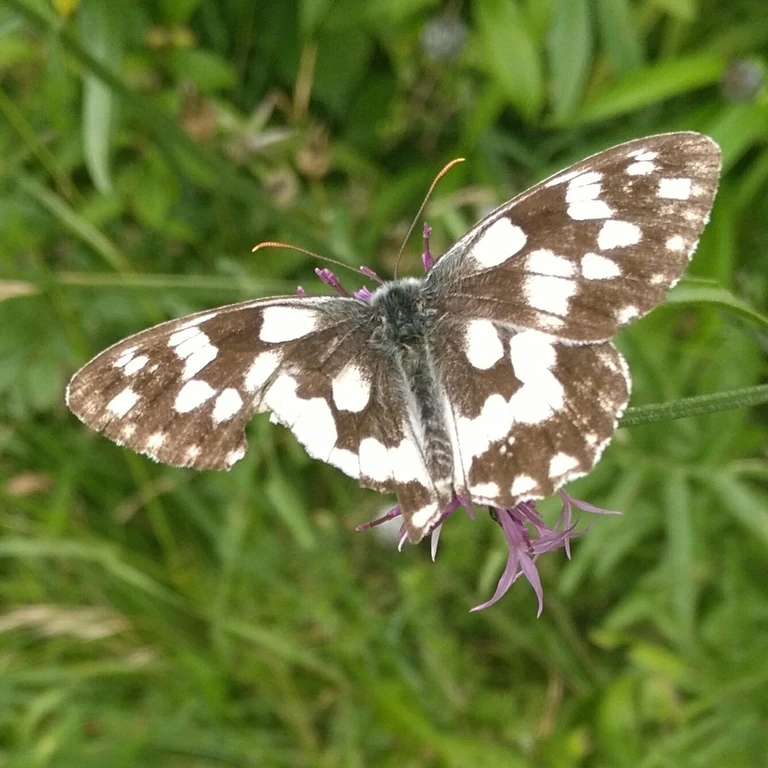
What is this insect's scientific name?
Melanargia galathea
